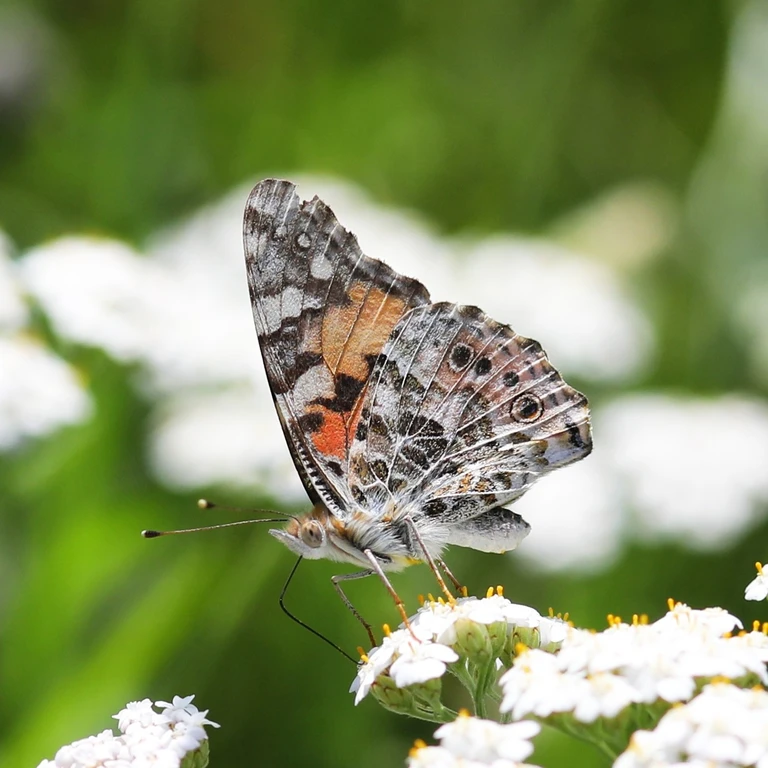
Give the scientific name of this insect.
Vanessa cardui
